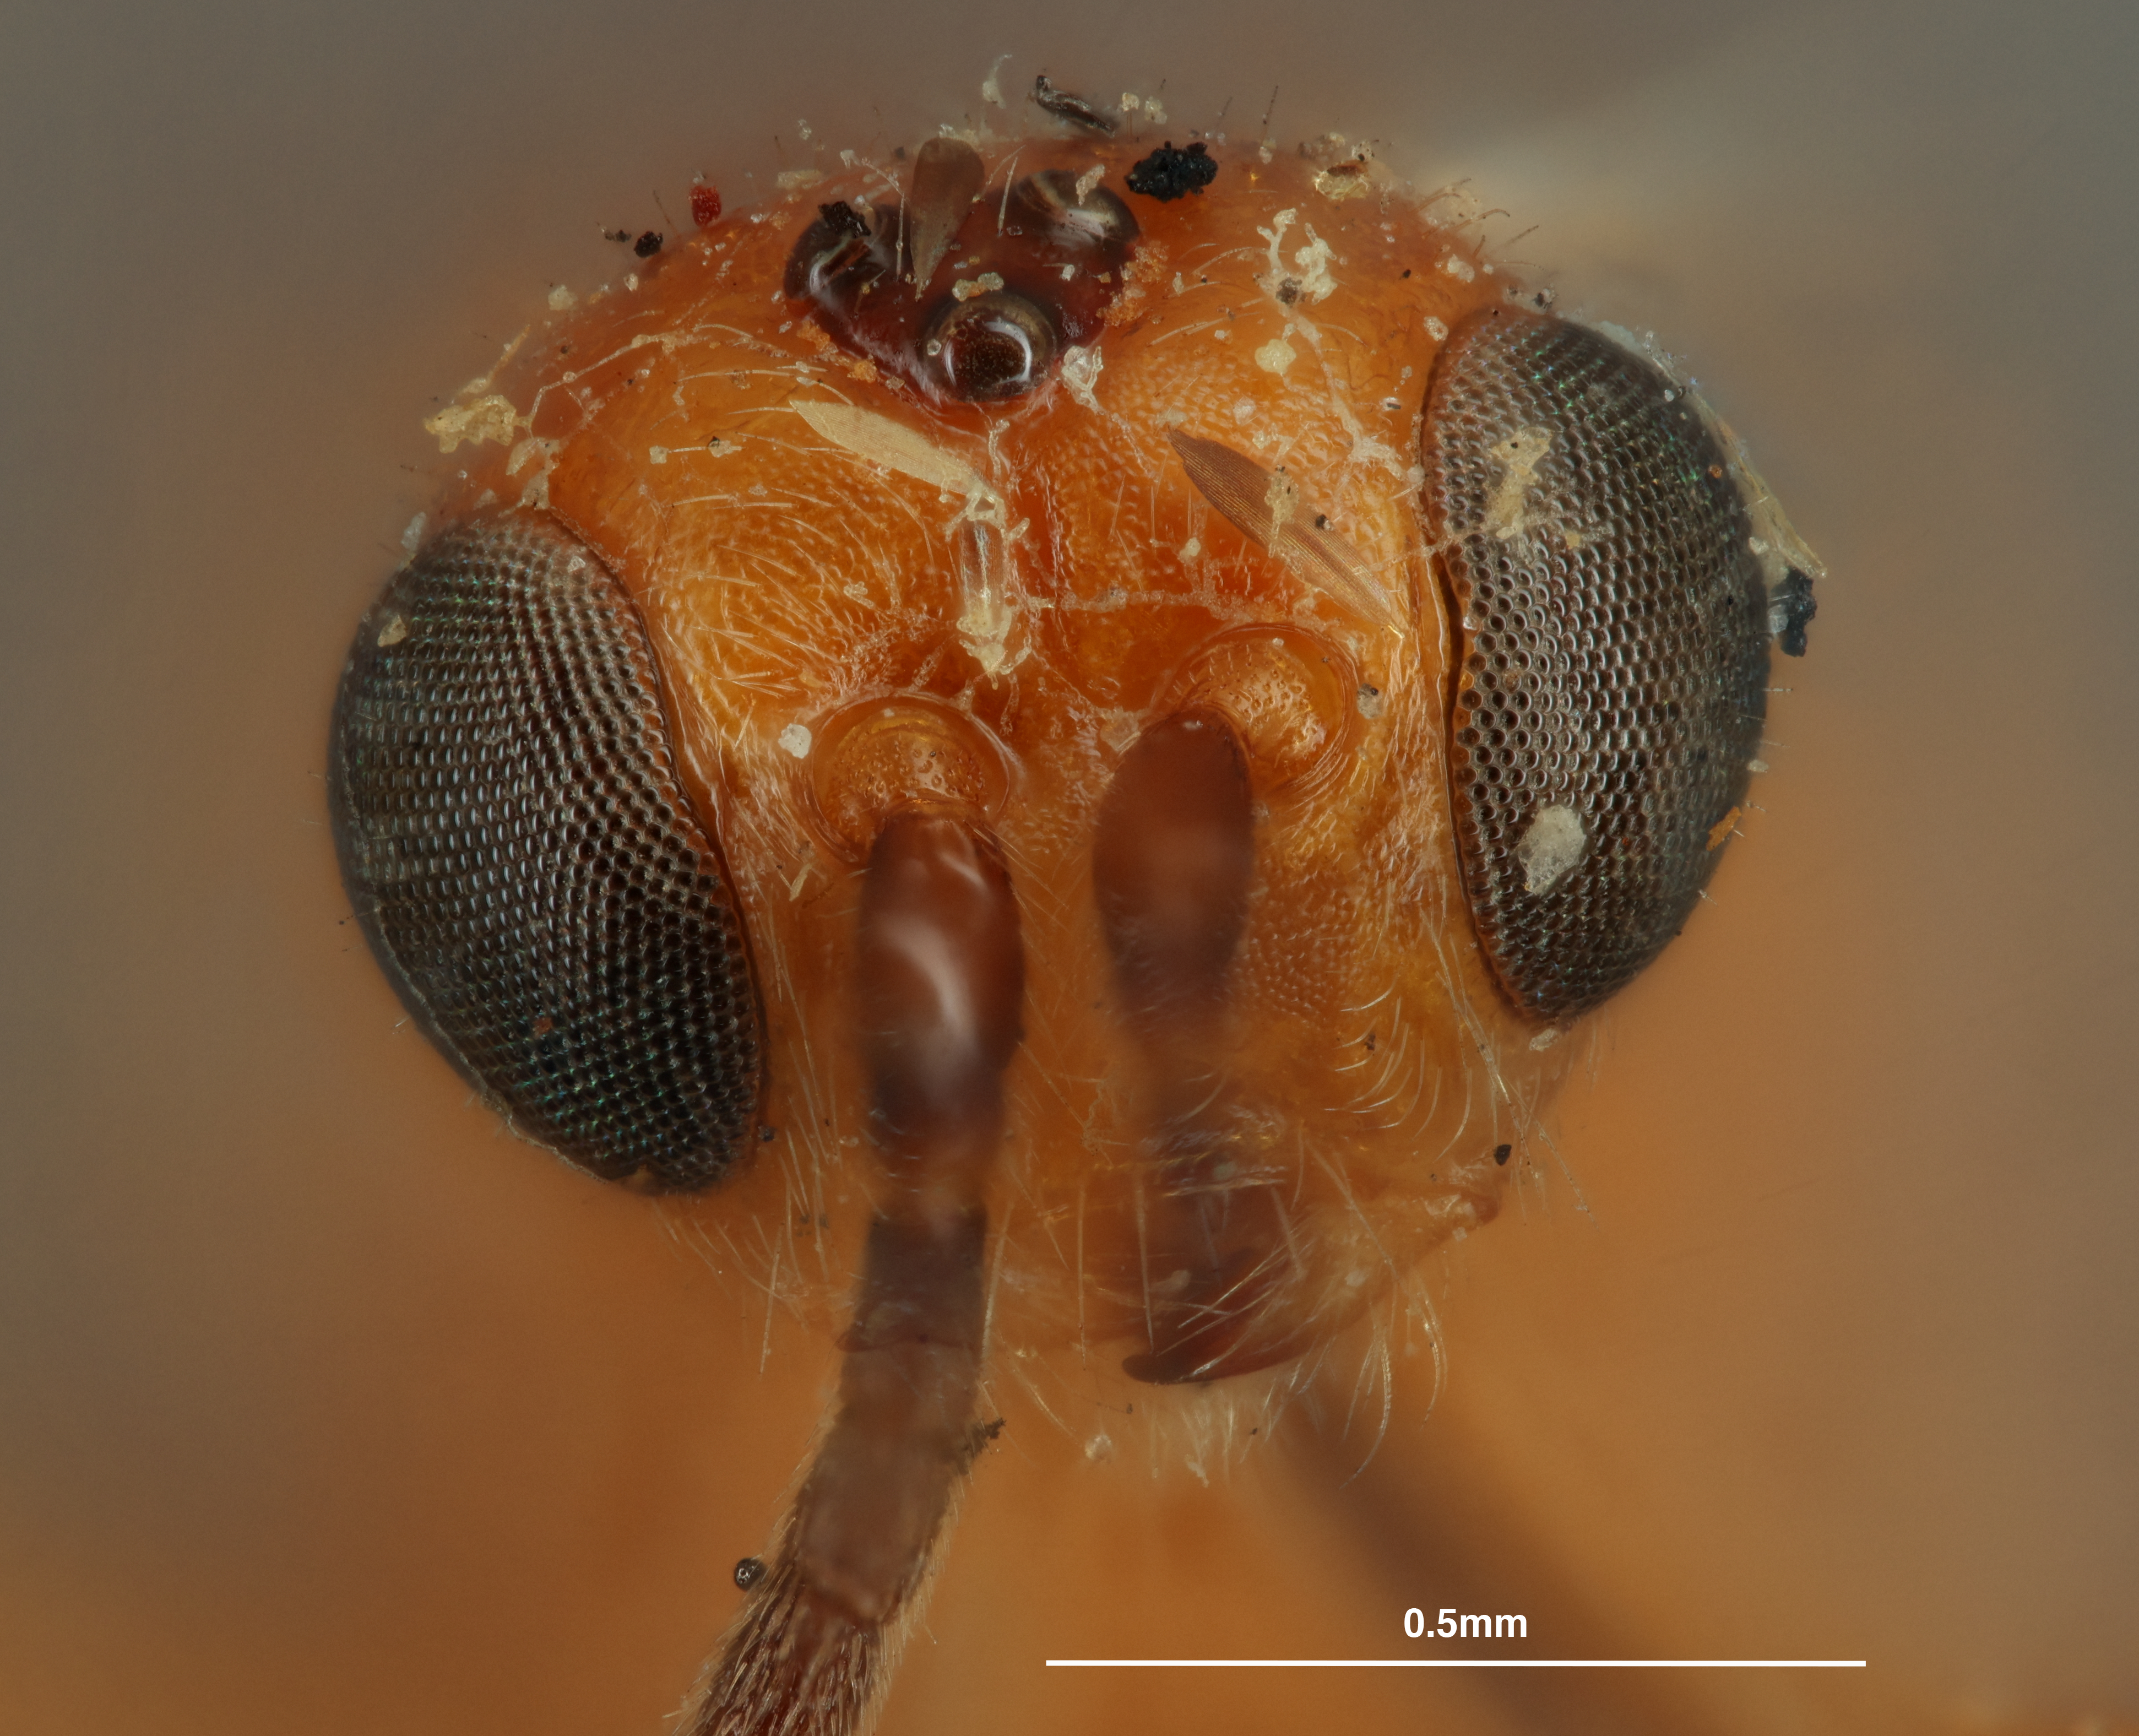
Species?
Microbracon sanninoideae
